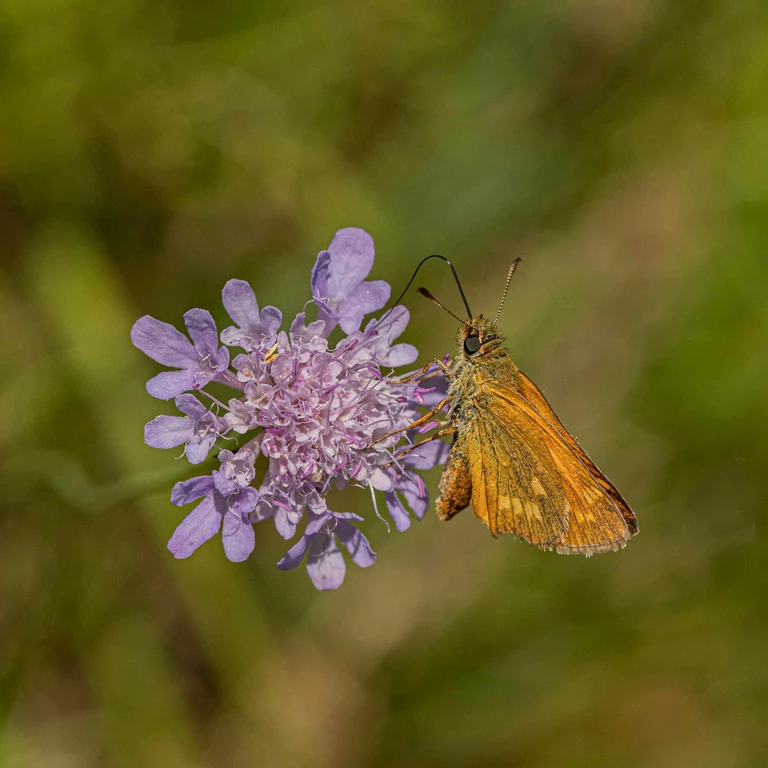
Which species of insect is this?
Ochlodes sylvanus (also Ochlodes venata)
